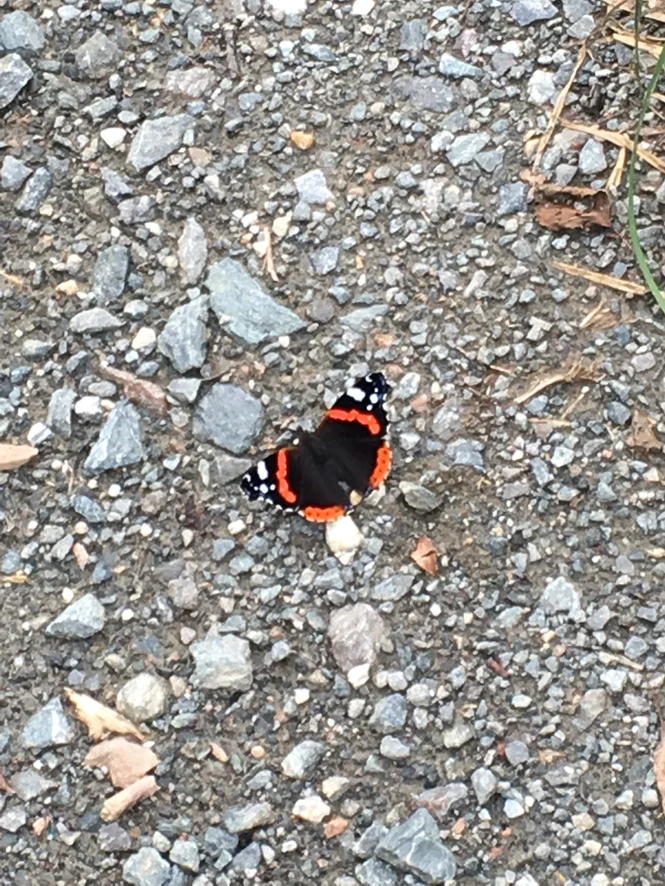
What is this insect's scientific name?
Vanessa atalanta
